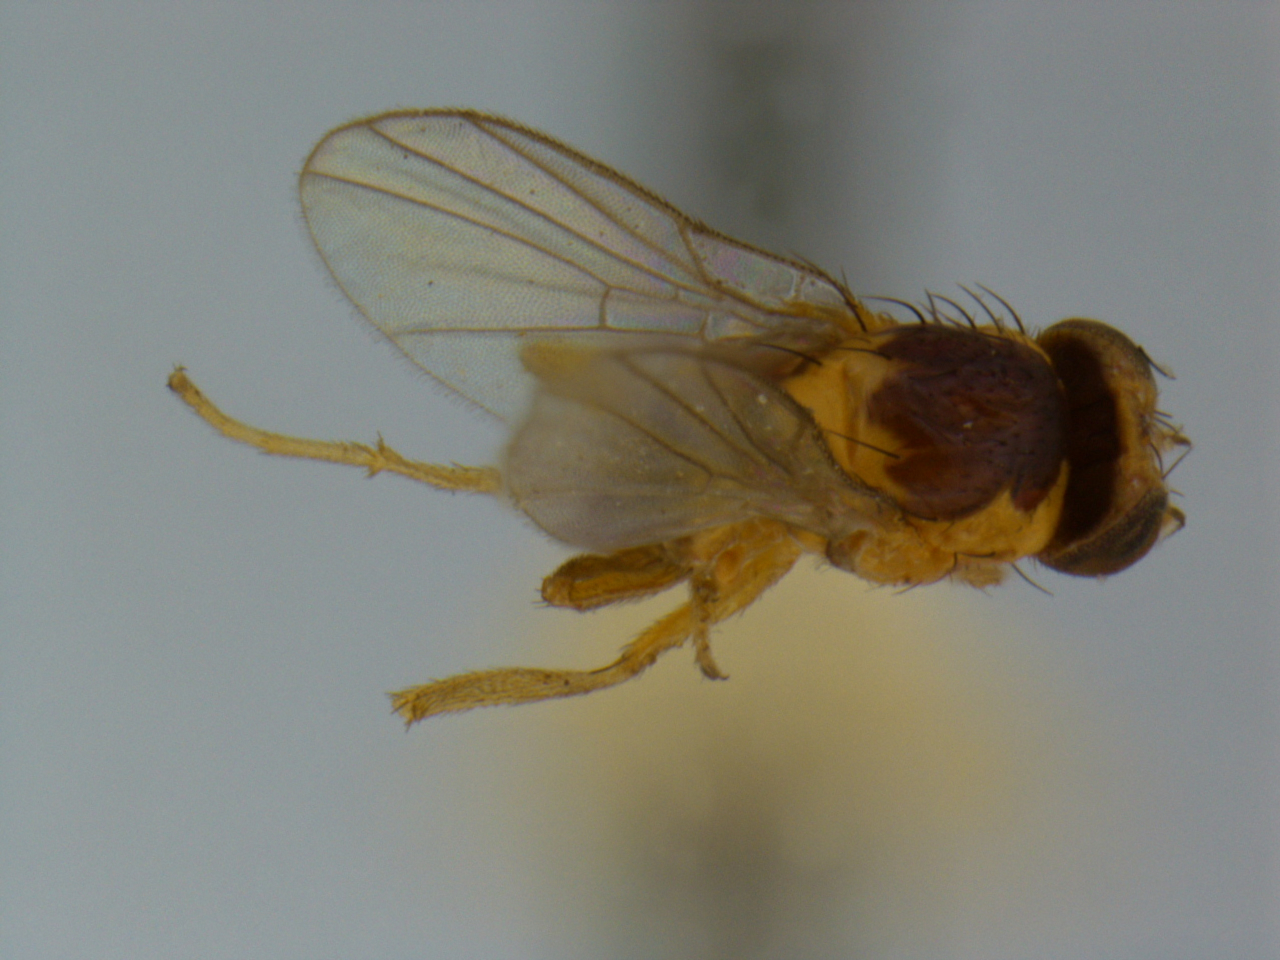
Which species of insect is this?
Agromyza commelinae
